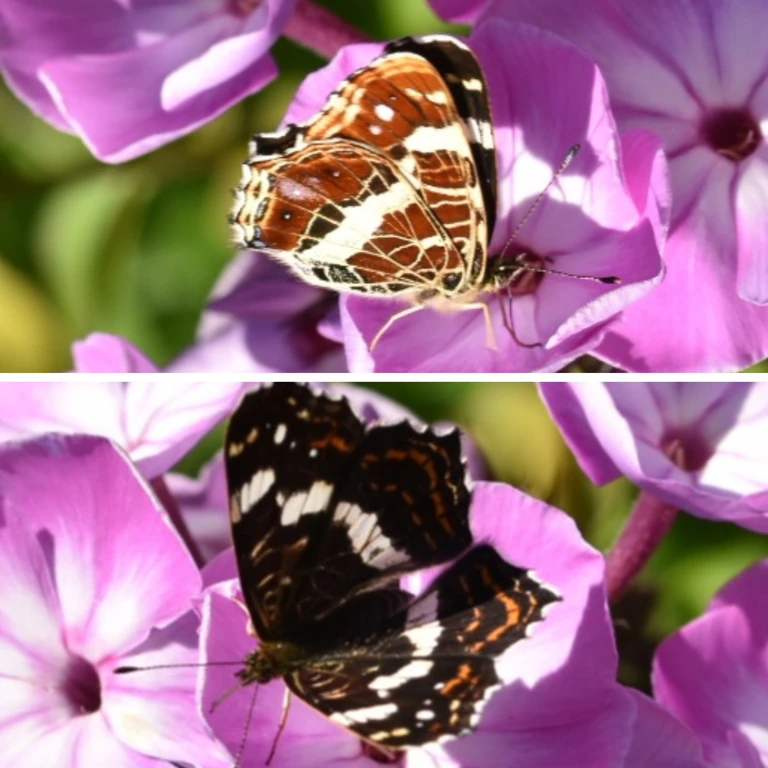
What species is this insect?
Araschnia levana
